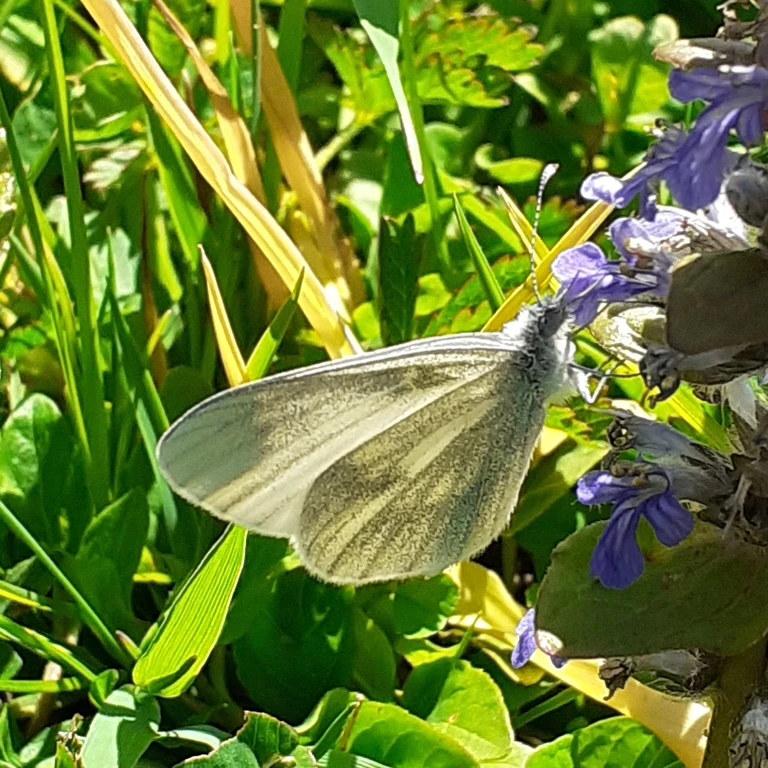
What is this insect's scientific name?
Leptidea sinapis/juvernica
